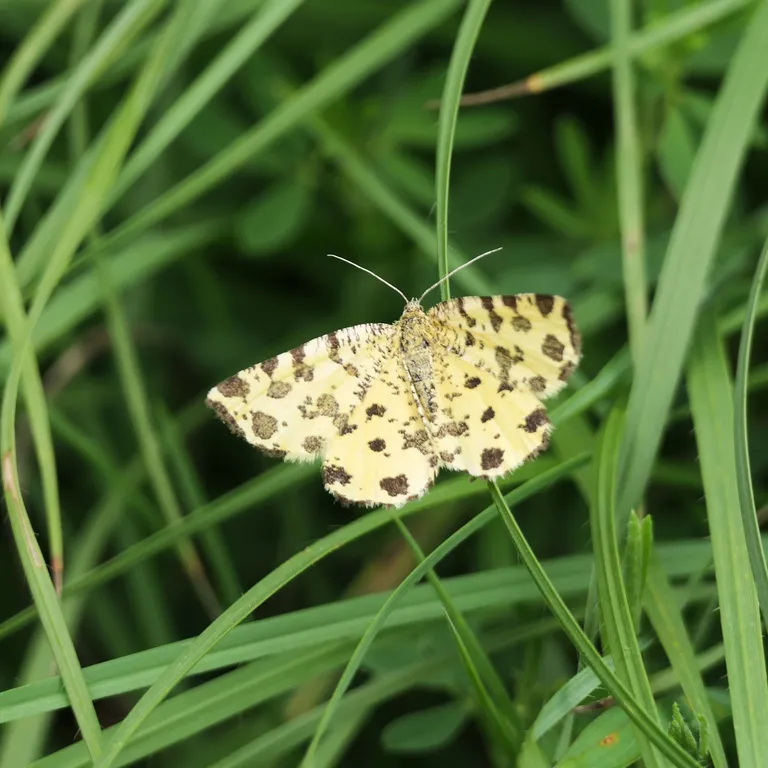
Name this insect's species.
Pseudopanthera macularia
